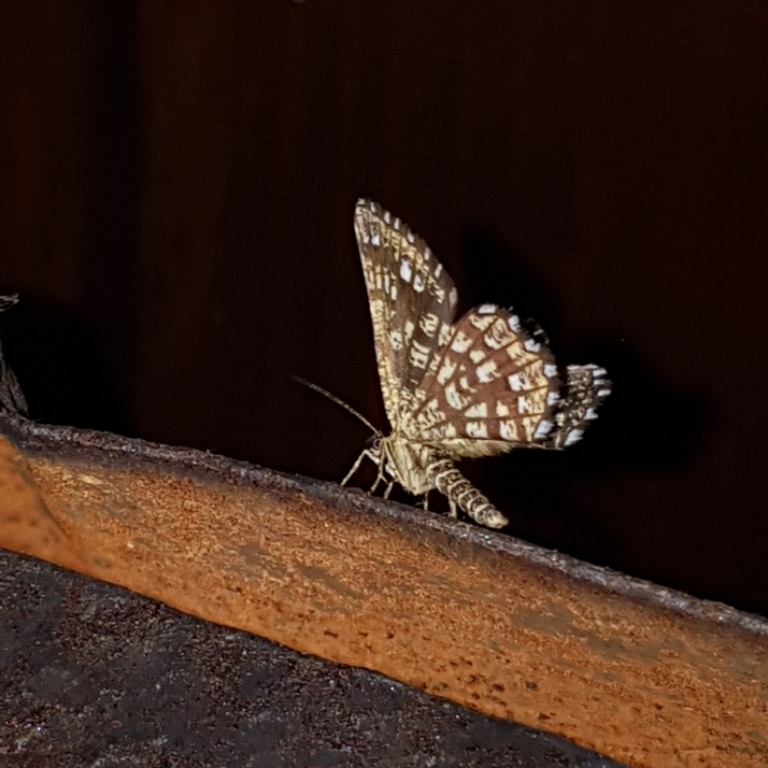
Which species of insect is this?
Chiasmia clathrata
